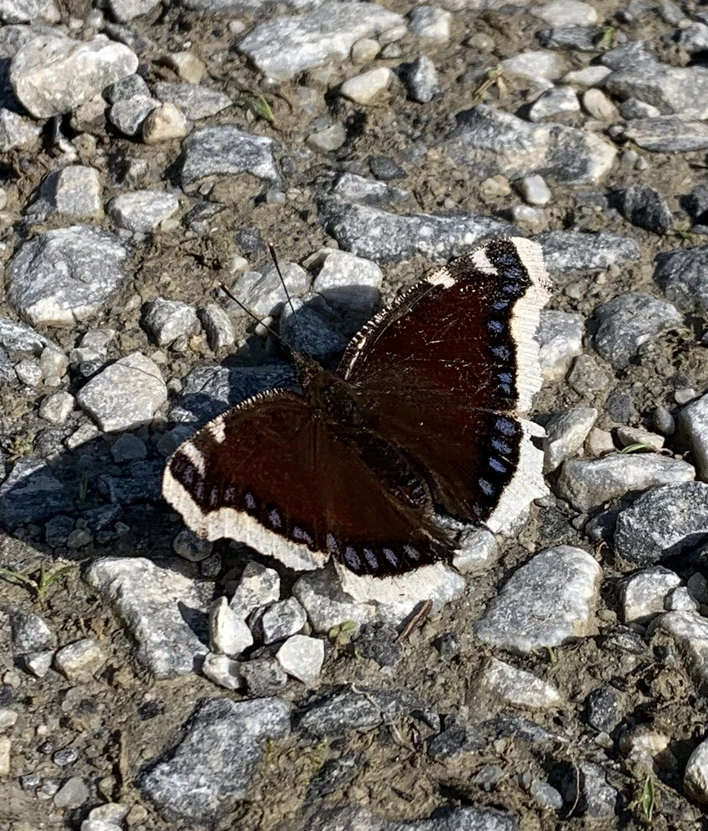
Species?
Nymphalis antiopa
